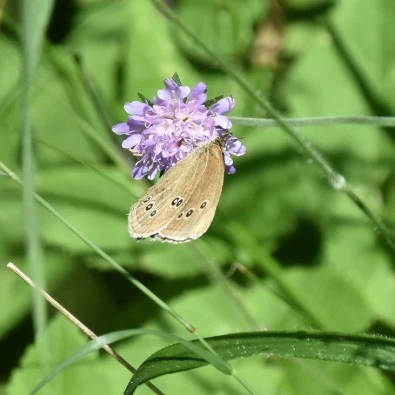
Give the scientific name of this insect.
Aphantopus hyperantus
